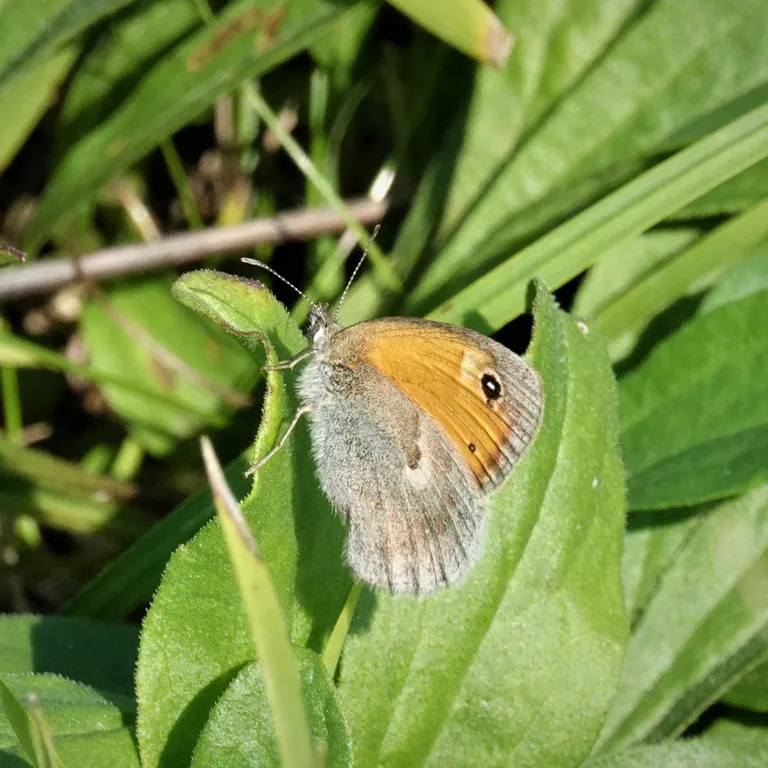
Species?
Coenonympha pamphilus
